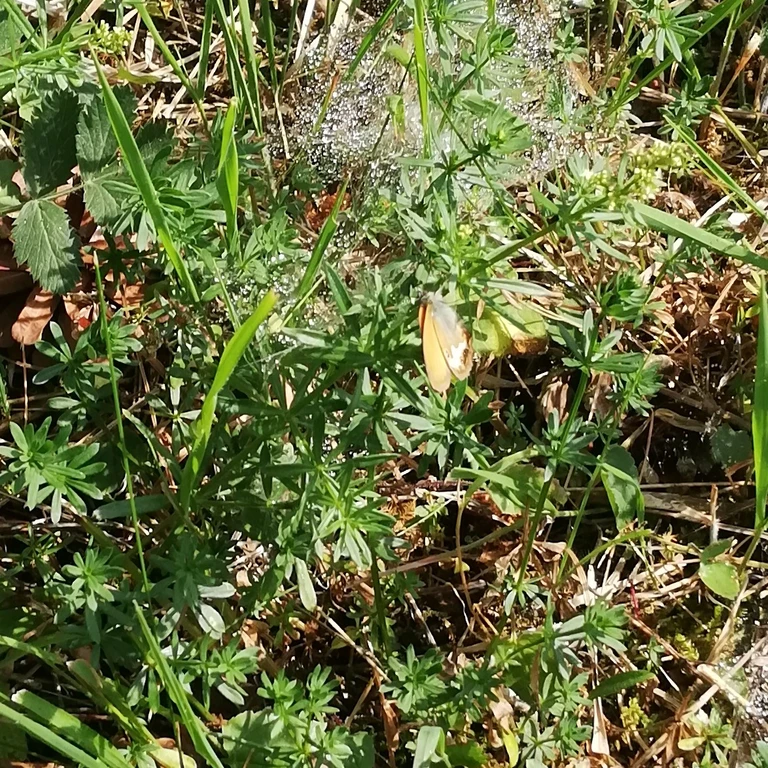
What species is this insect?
Coenonympha arcania
